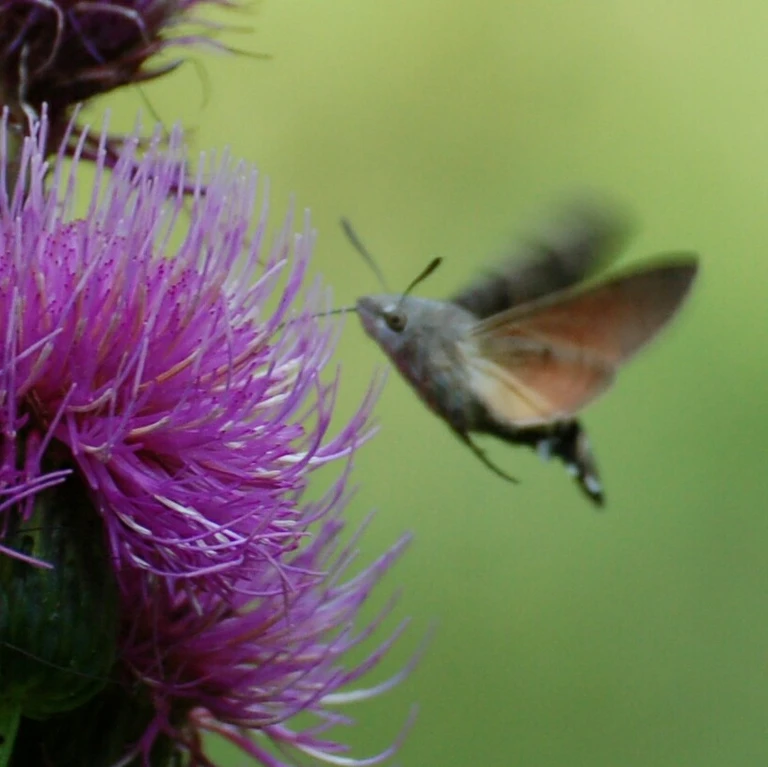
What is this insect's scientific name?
Macroglossum stellatarum
